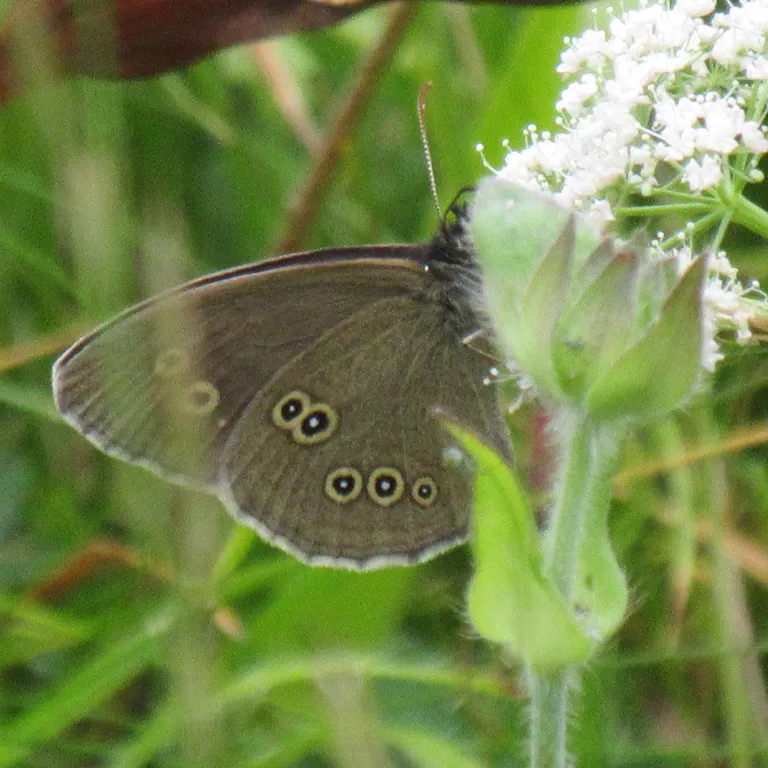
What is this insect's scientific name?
Aphantopus hyperantus
